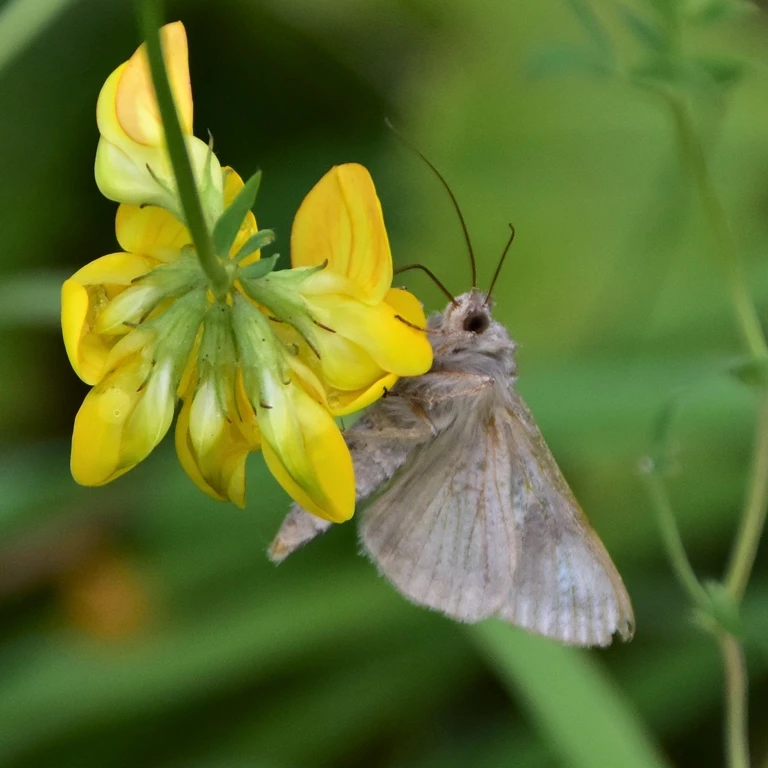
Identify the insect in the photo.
Autographa gamma
